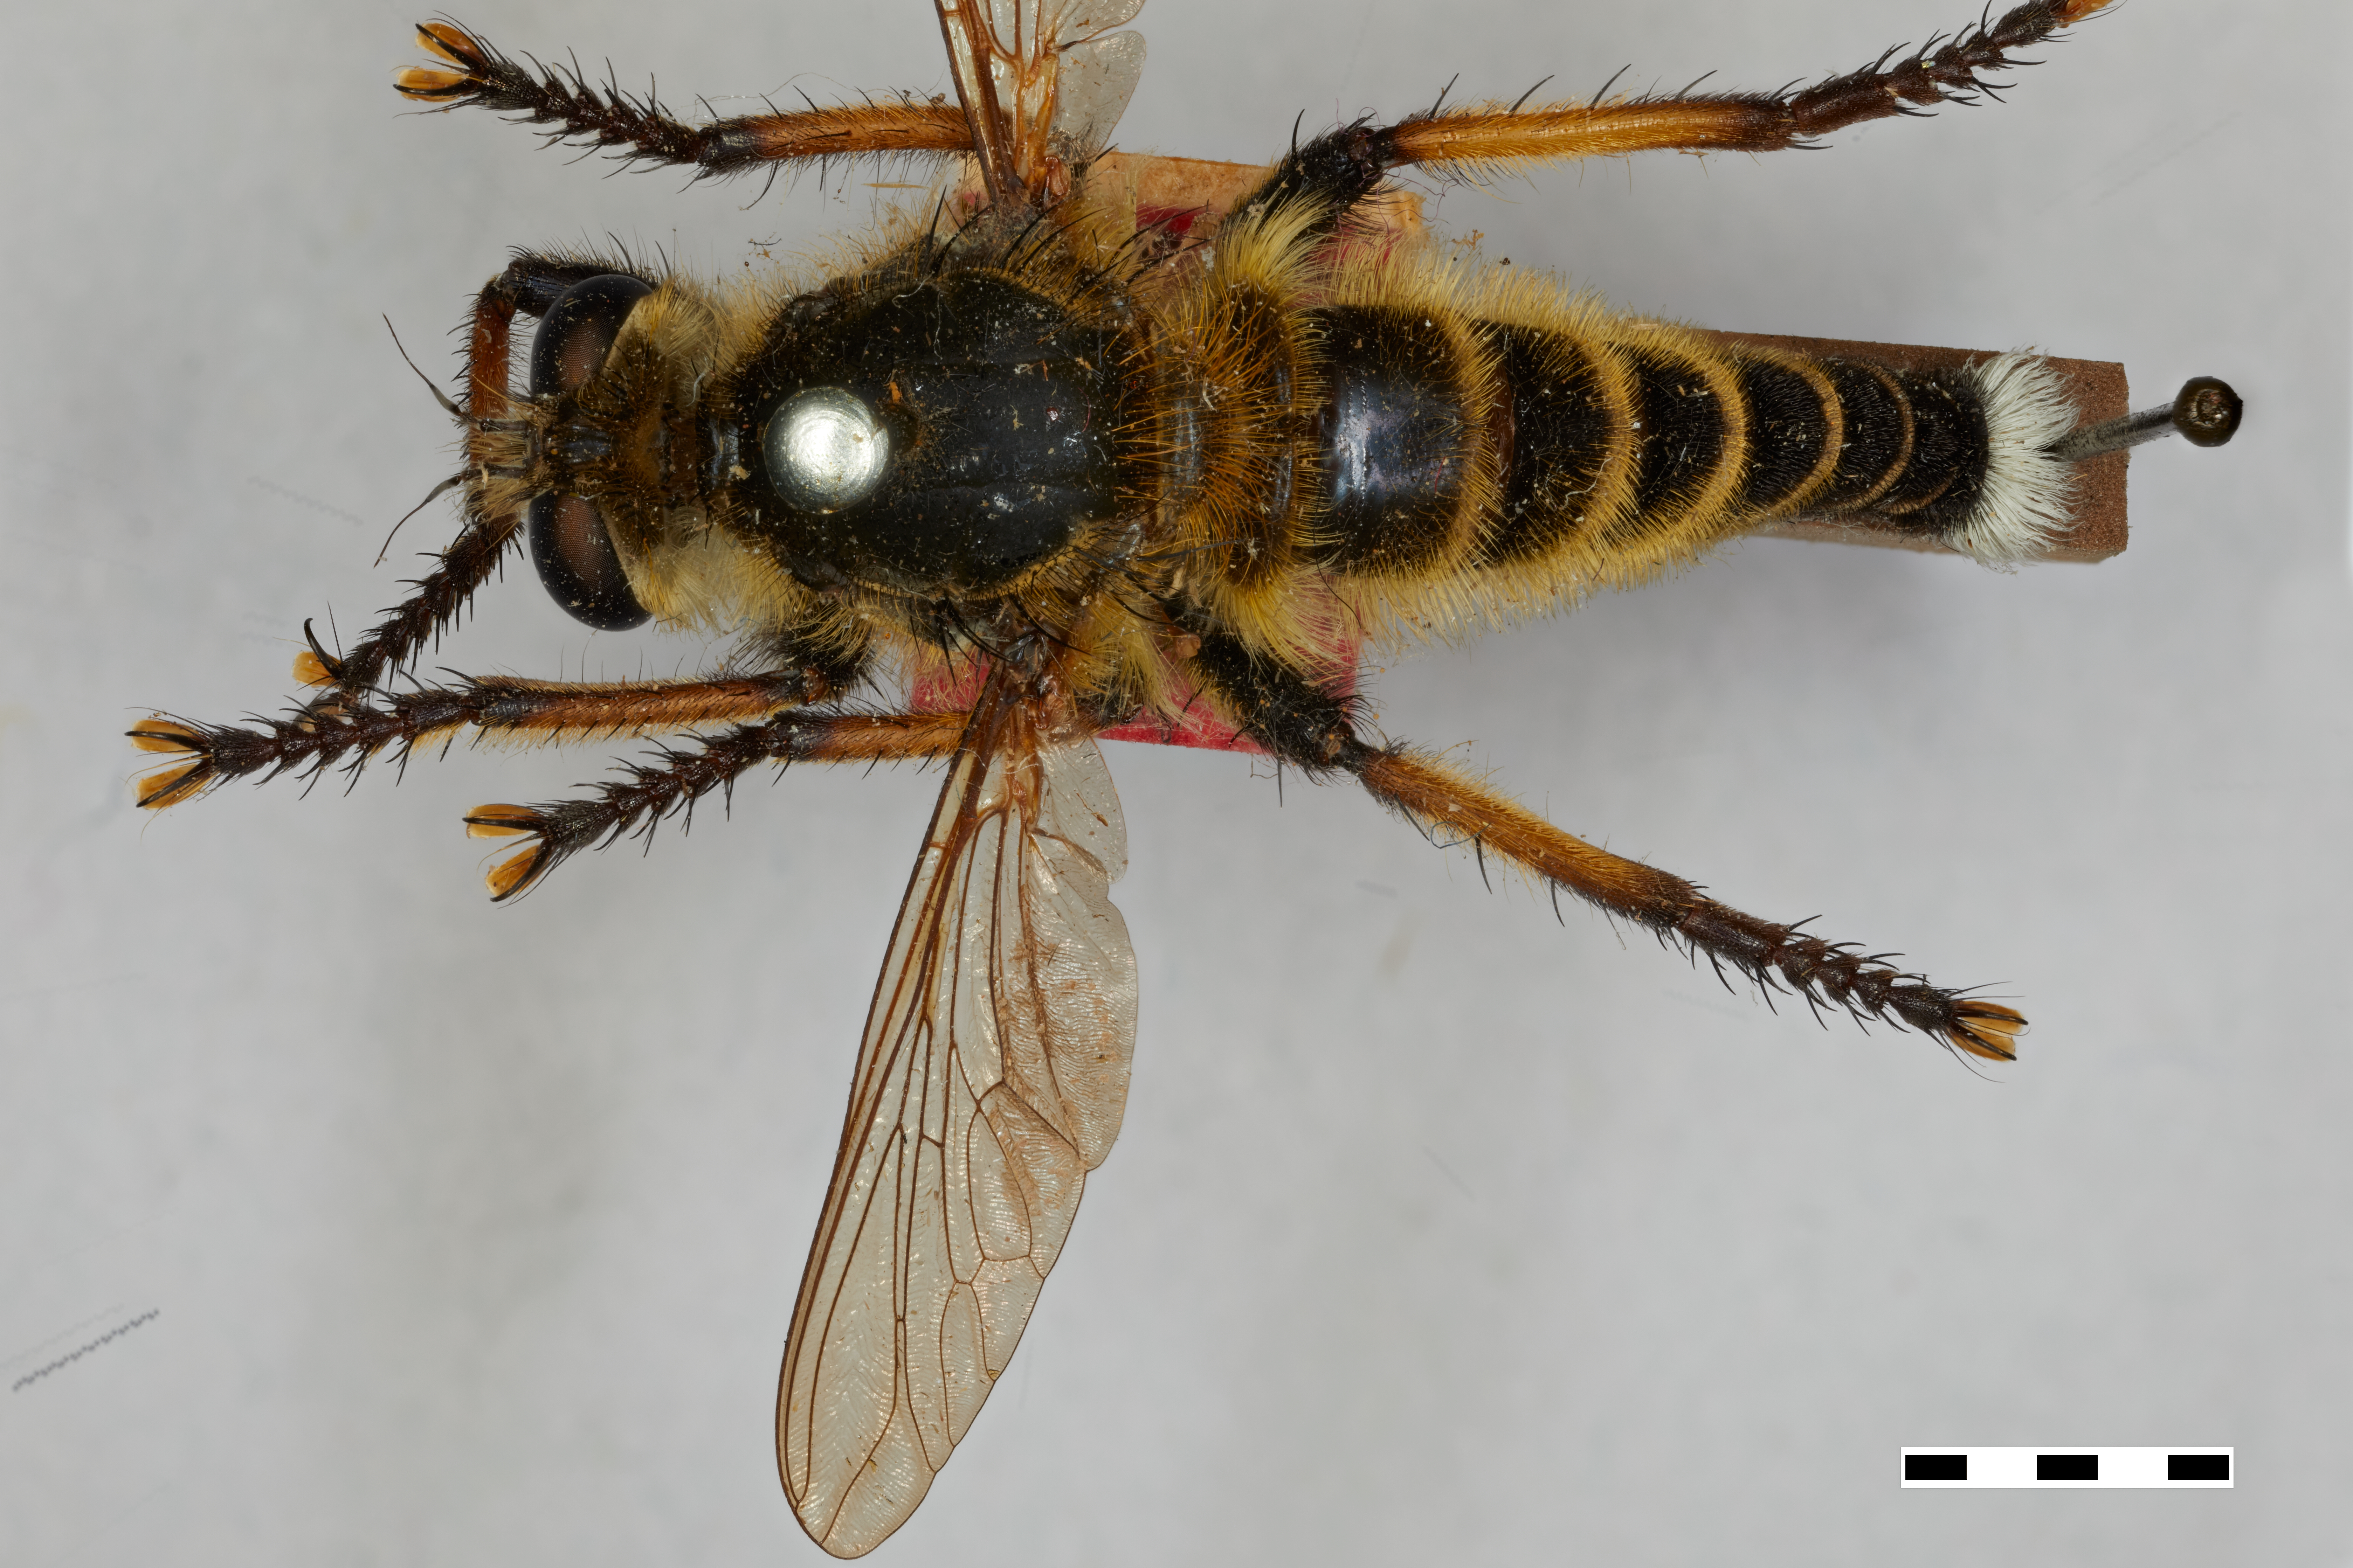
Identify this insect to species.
Promachus ater
